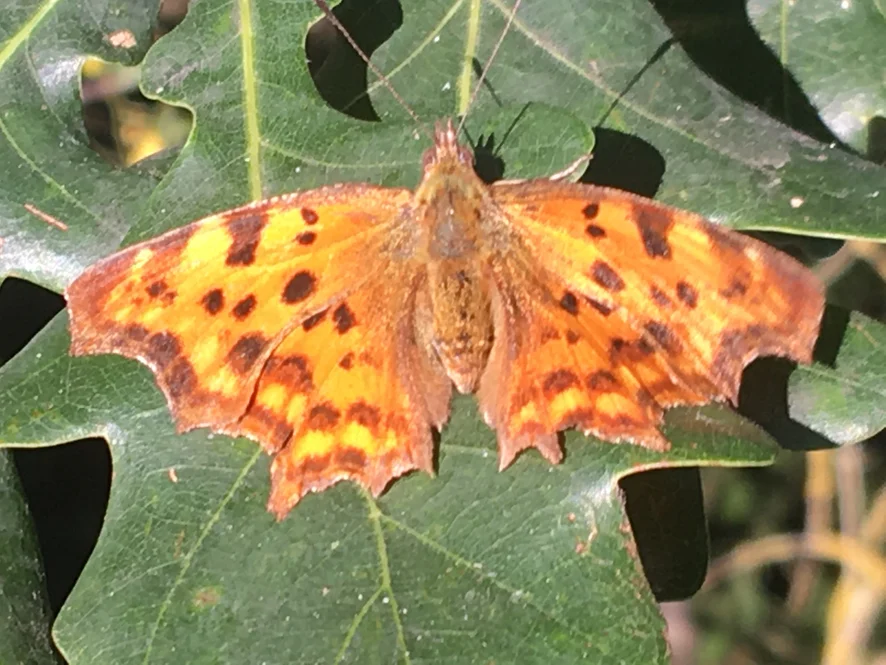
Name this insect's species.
Polygonia c-album
